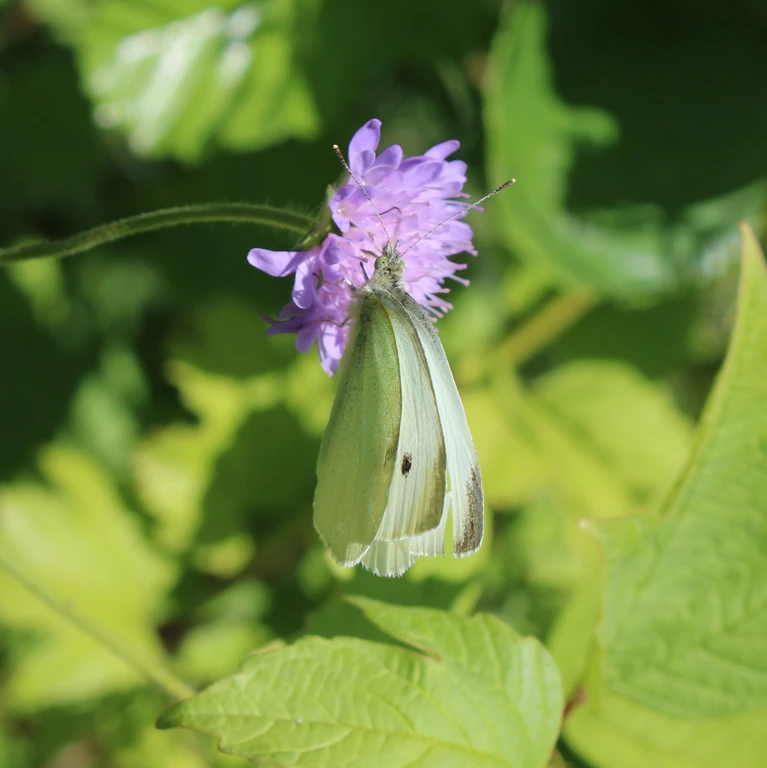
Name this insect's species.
Pieris rapae
